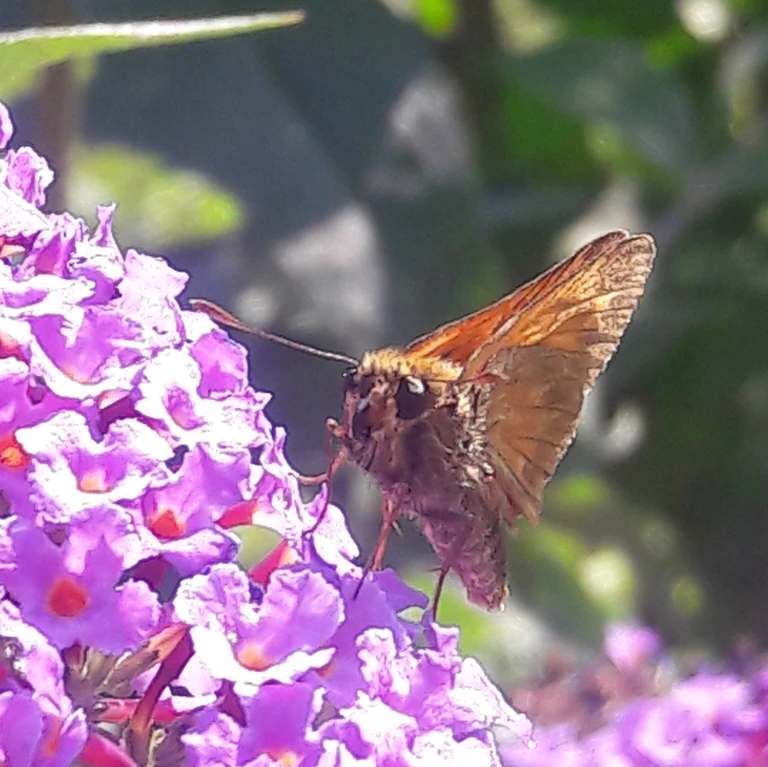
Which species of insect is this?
Ochlodes sylvanus (also Ochlodes venata)
